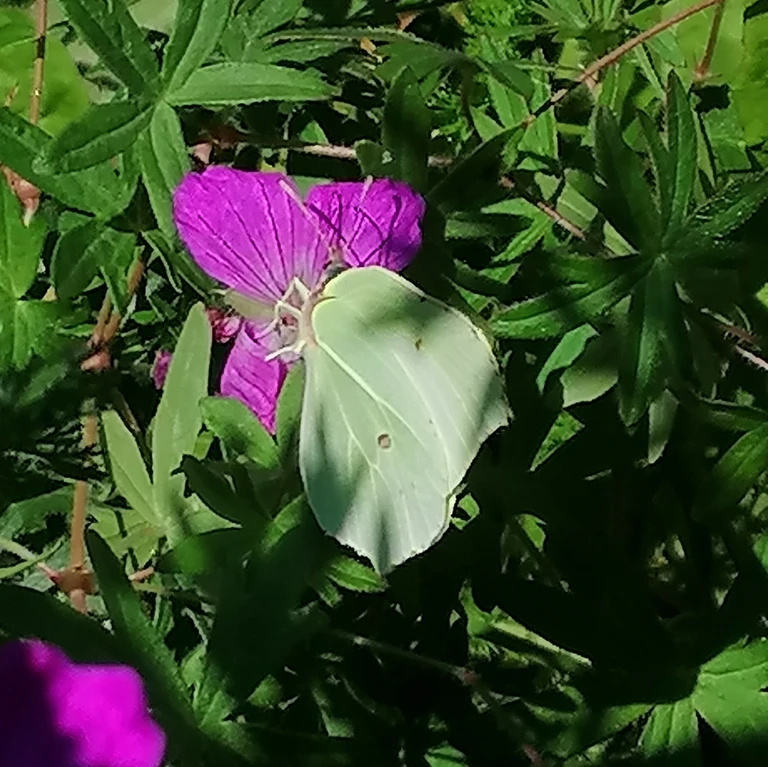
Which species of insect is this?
Gonepteryx rhamni
